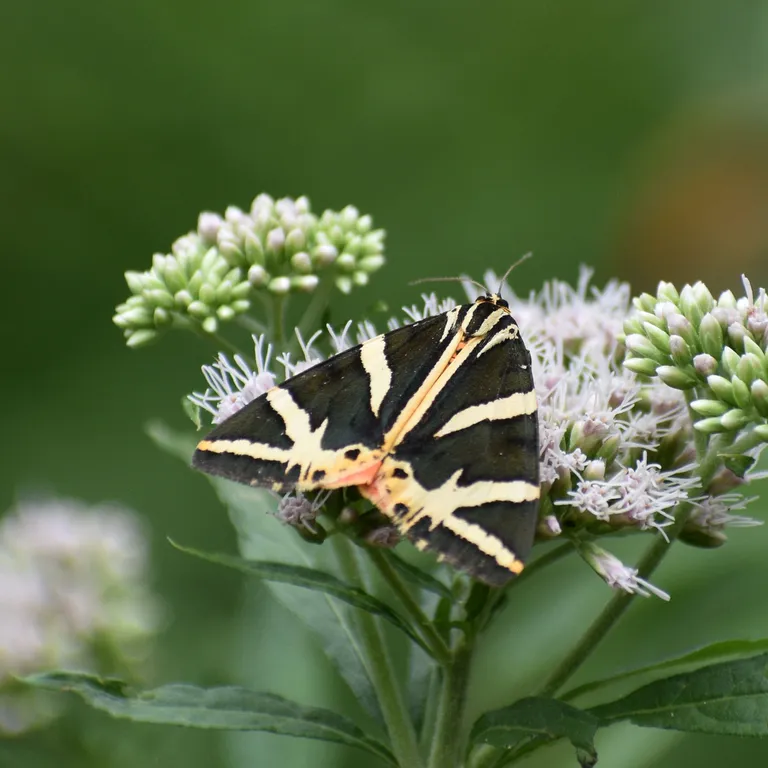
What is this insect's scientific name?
Euplagia quadripunctaria
